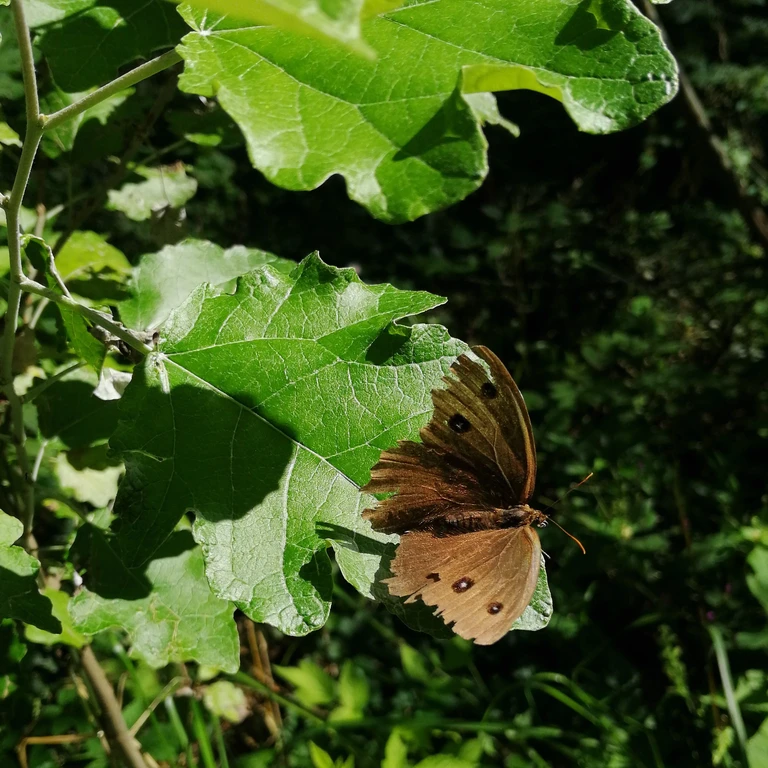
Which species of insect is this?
Minois dryas
